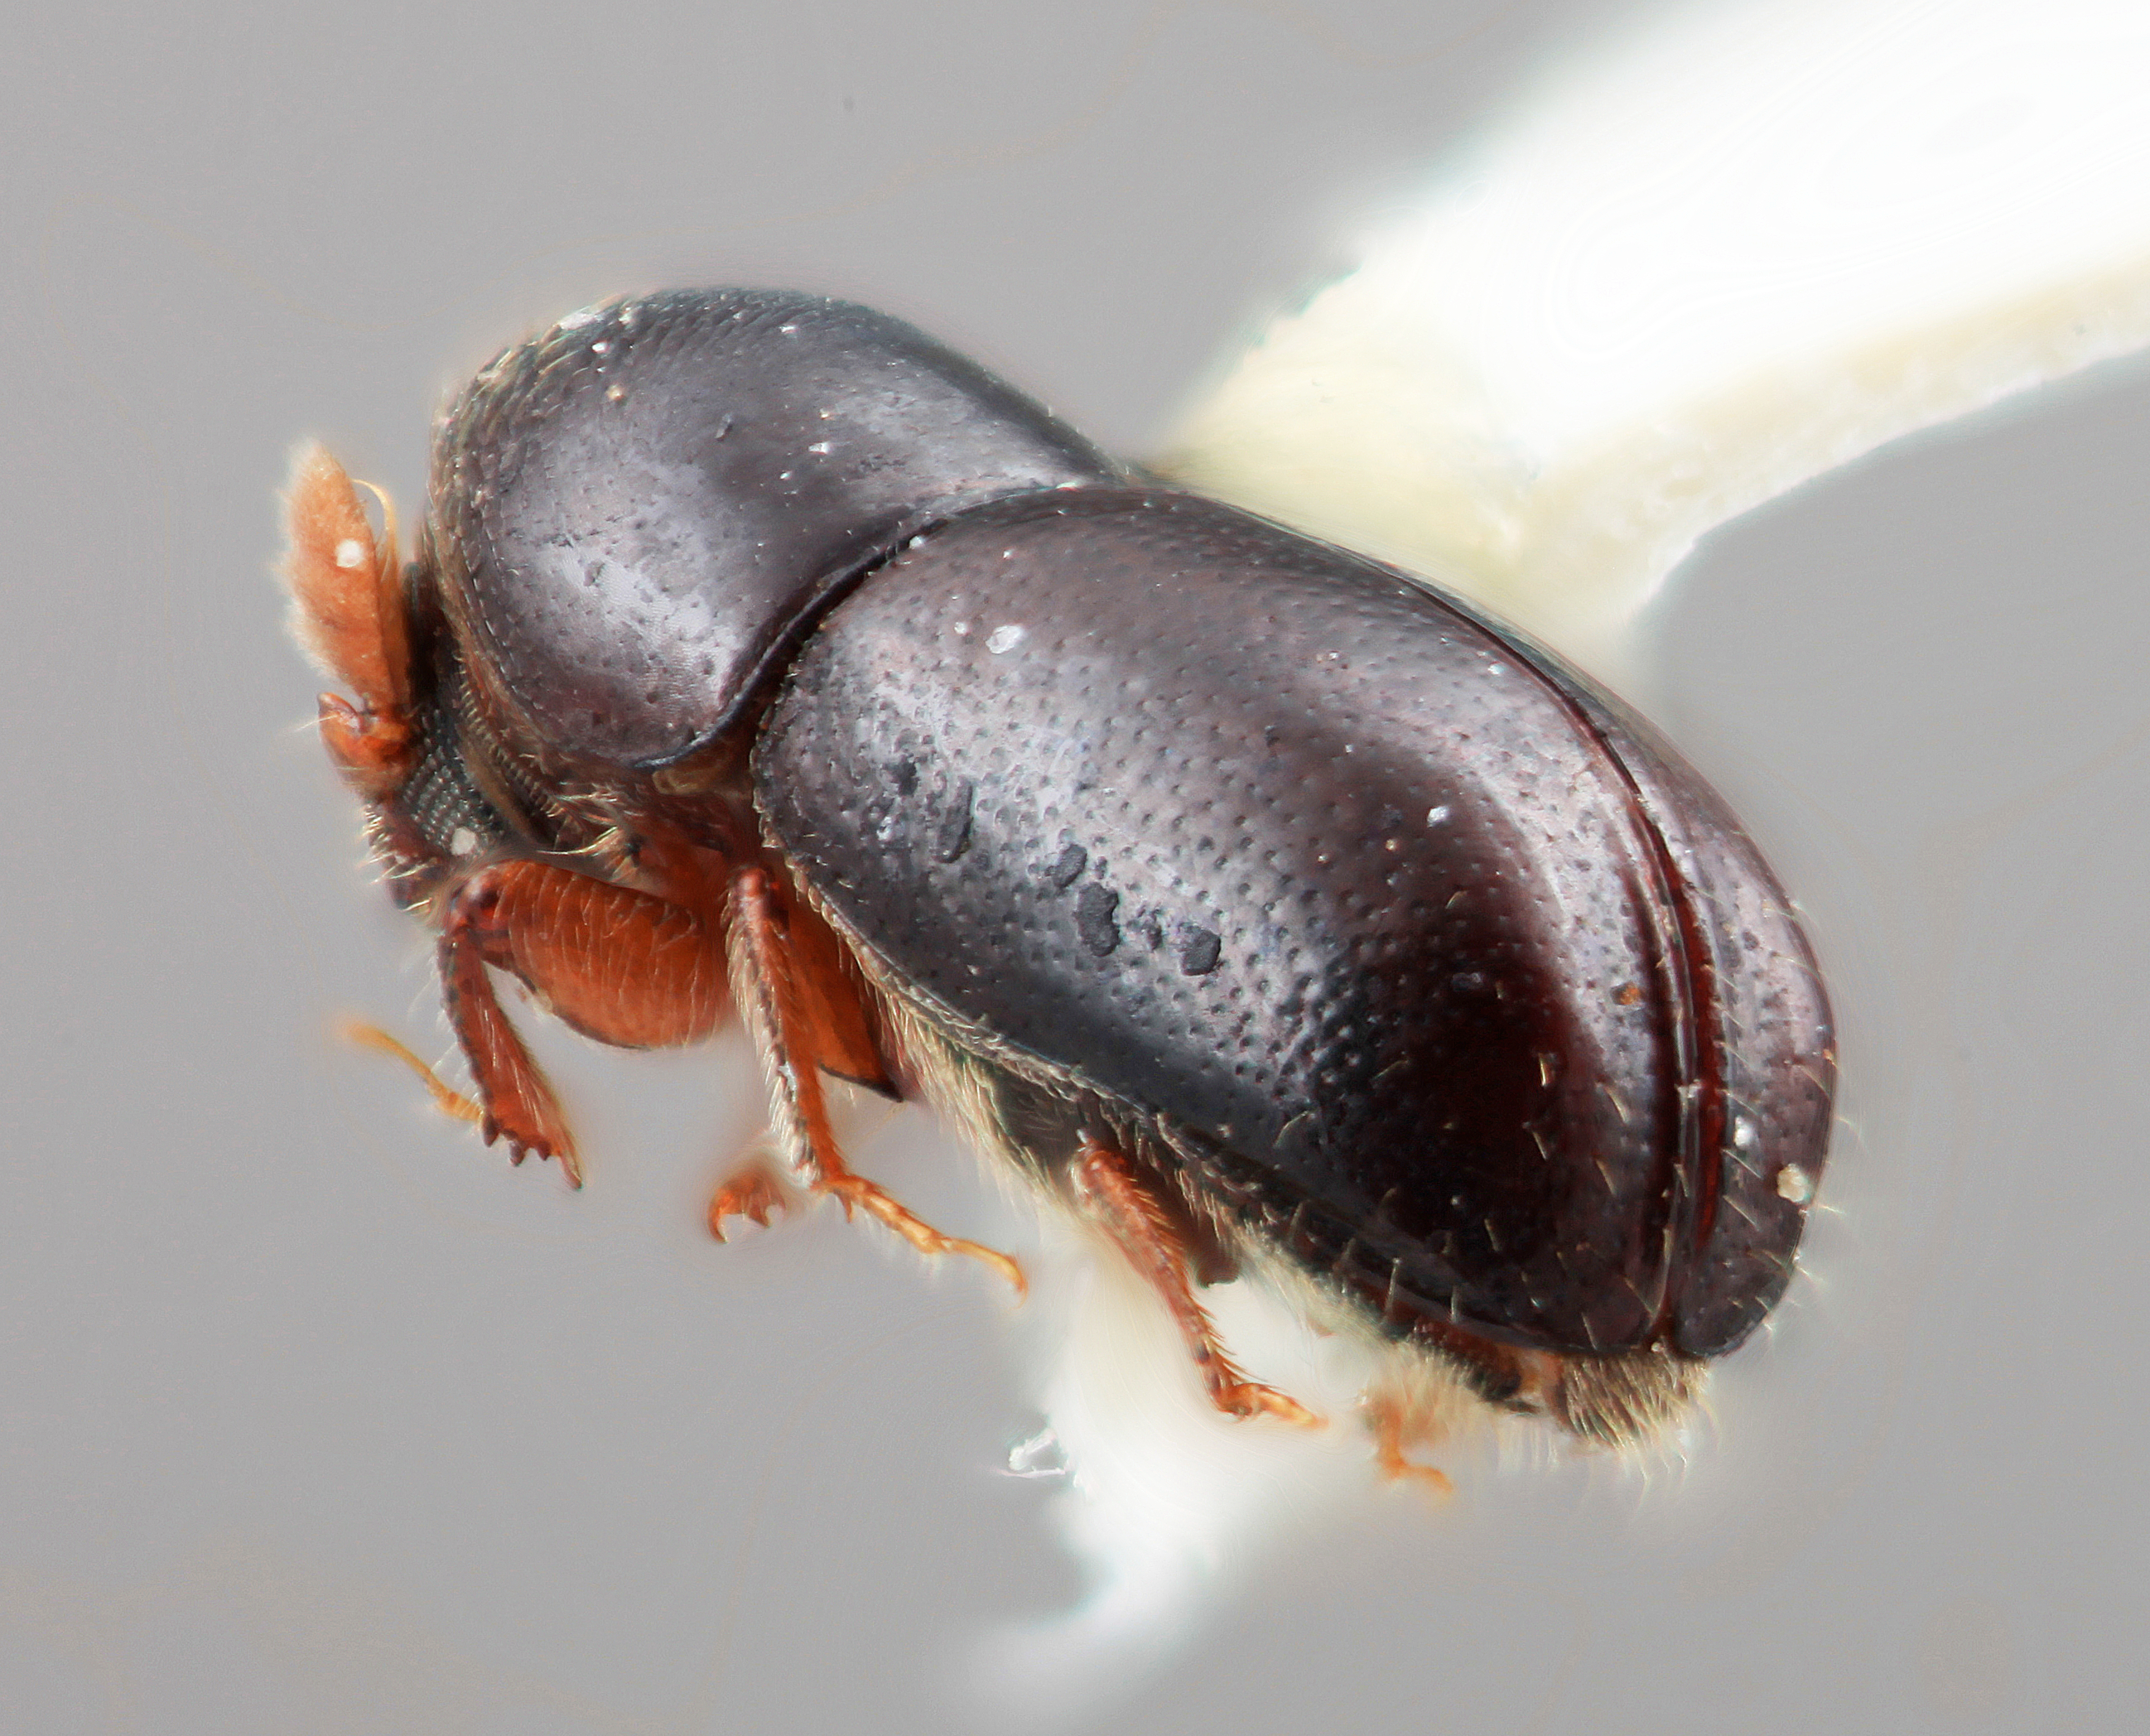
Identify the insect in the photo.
Corthylus strigilis
